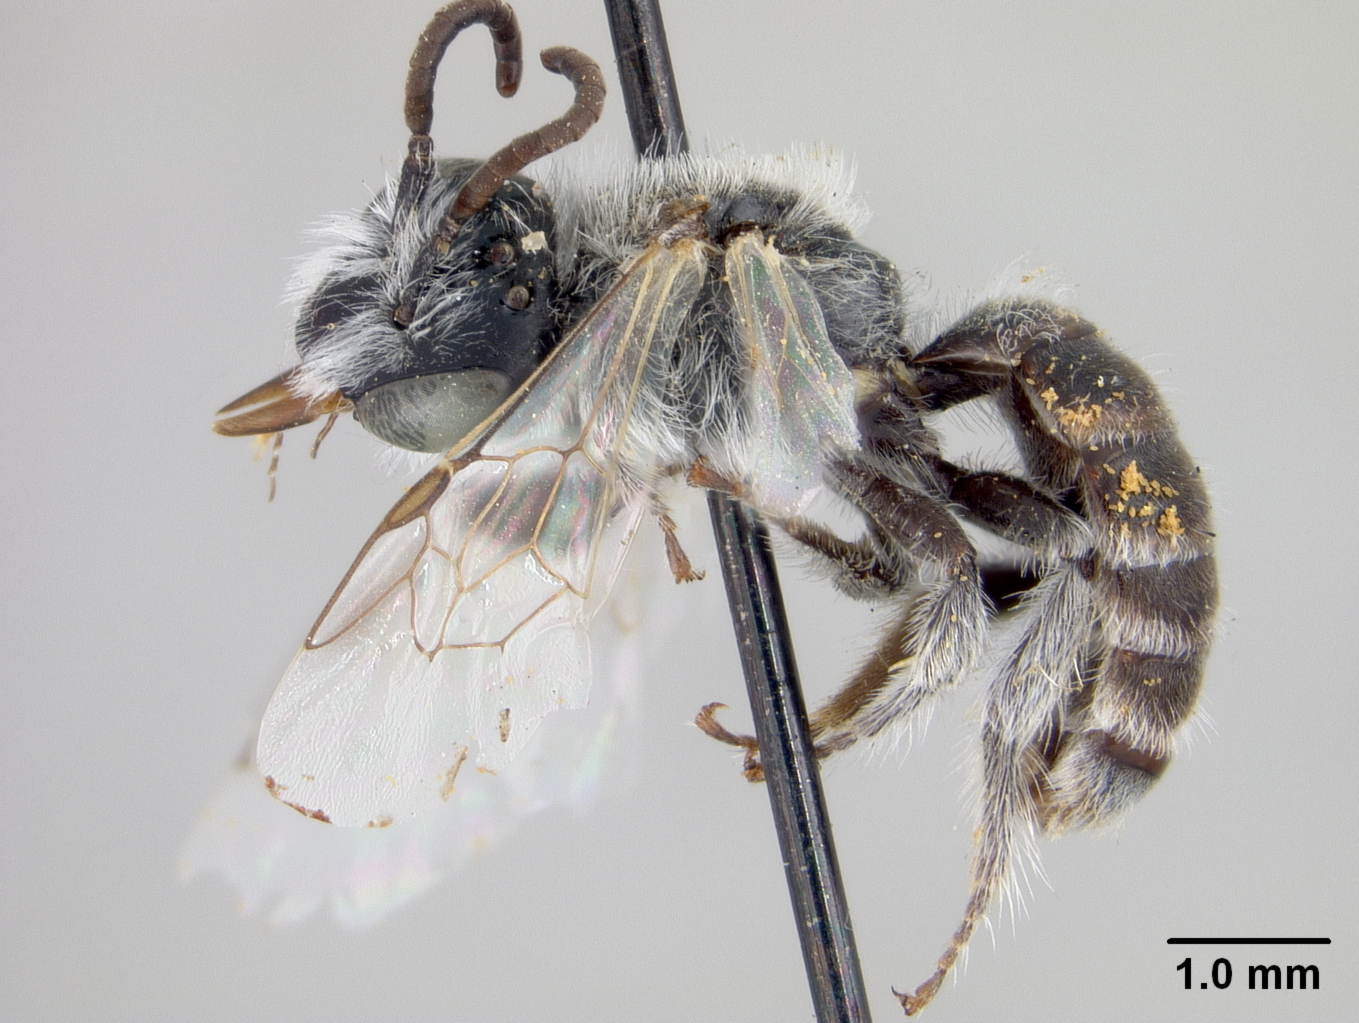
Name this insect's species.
Hesperapis larreae
